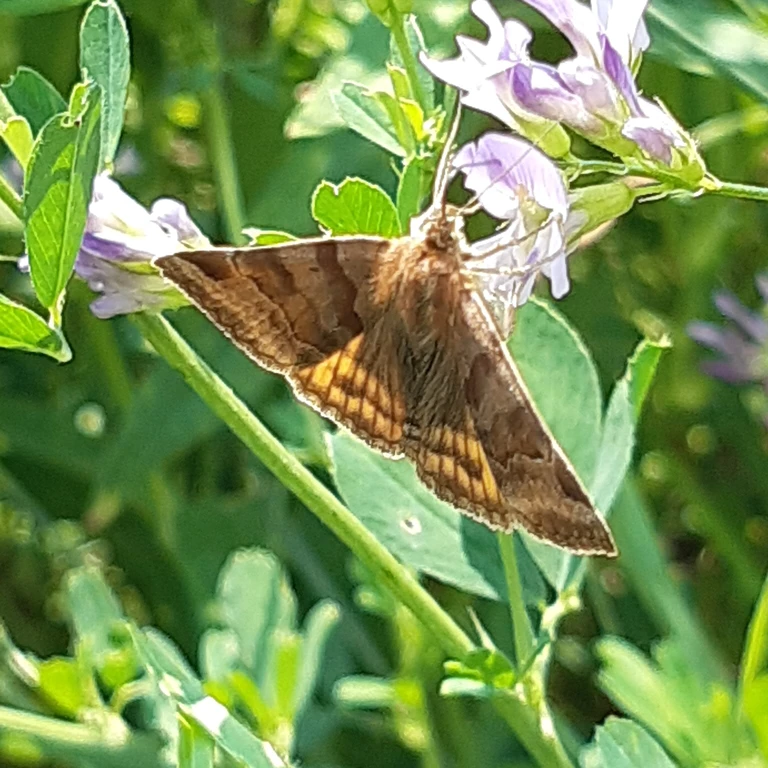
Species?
Euclidia glyphica
